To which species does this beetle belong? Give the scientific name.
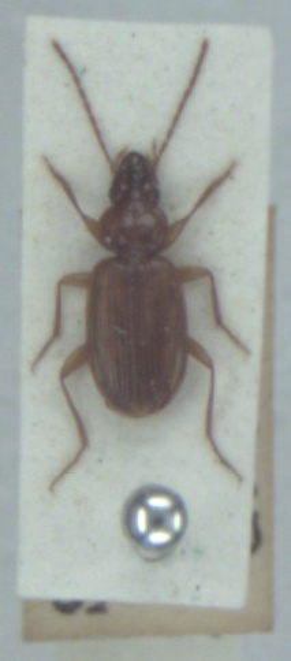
Trechus fulvus
